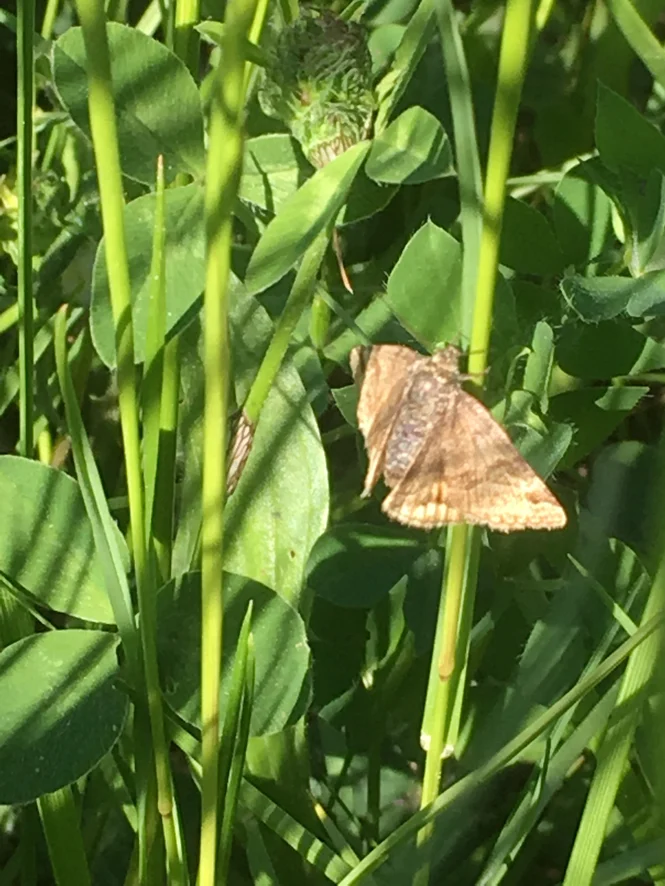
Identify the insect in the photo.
Euclidia glyphica
